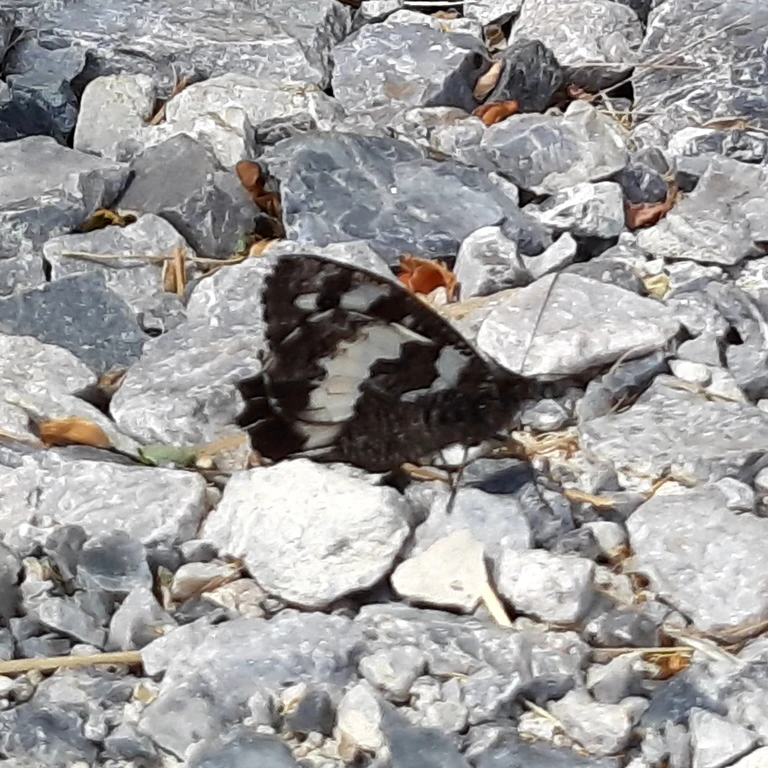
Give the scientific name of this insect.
Brintesia circe
